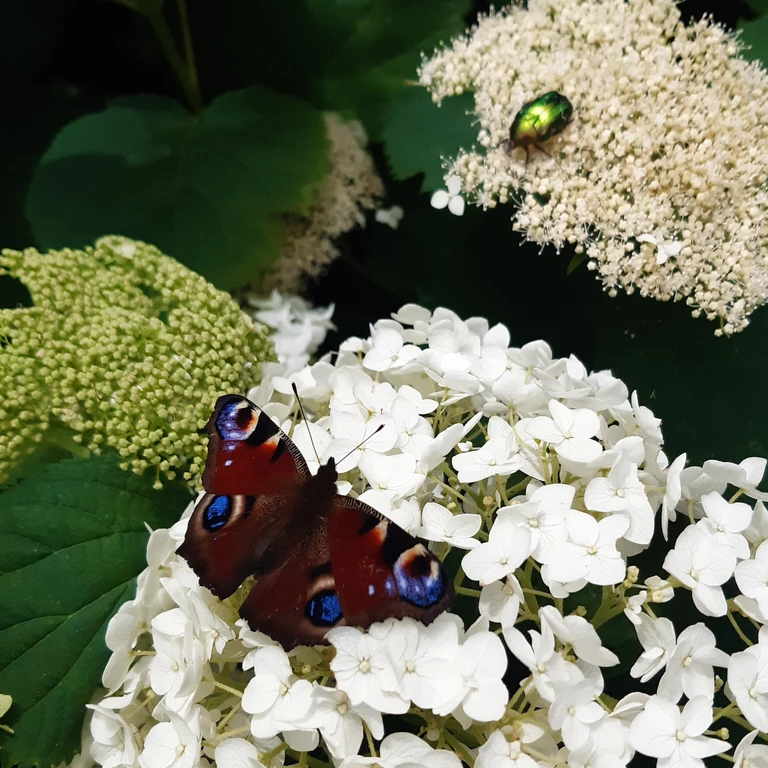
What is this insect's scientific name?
Aglais io
